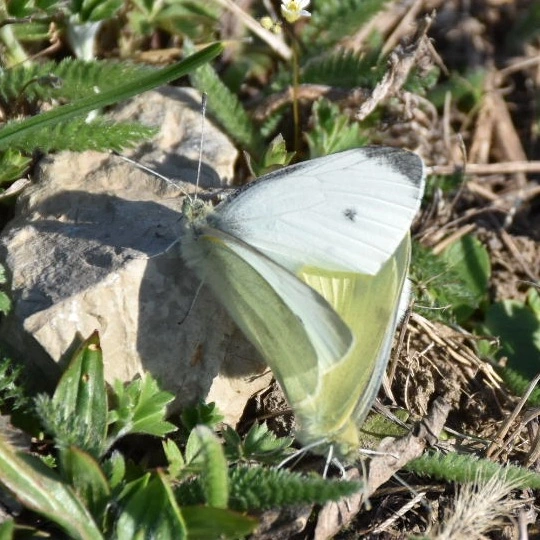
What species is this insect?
Pieris rapae
